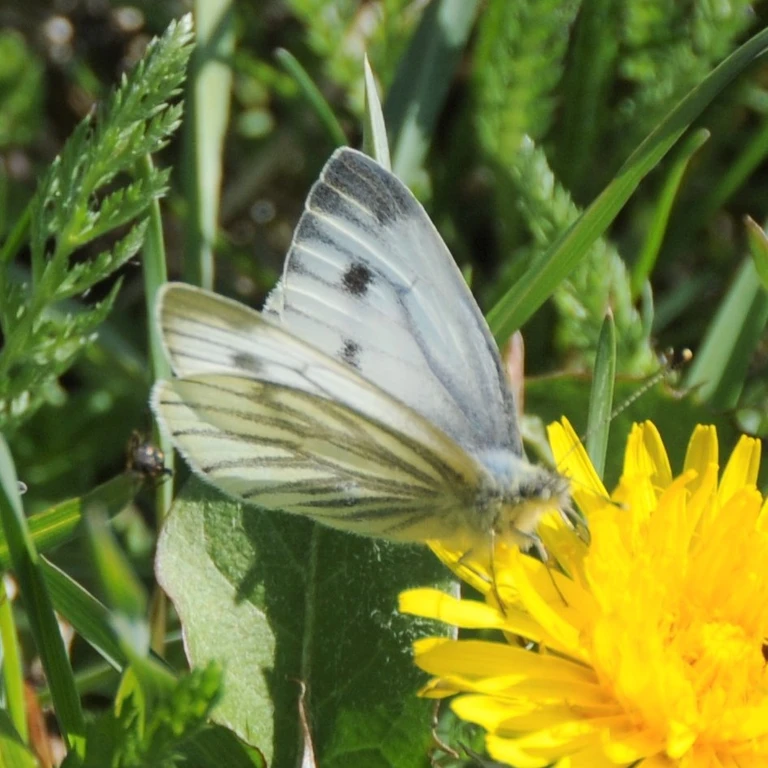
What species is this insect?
Pieris napi
